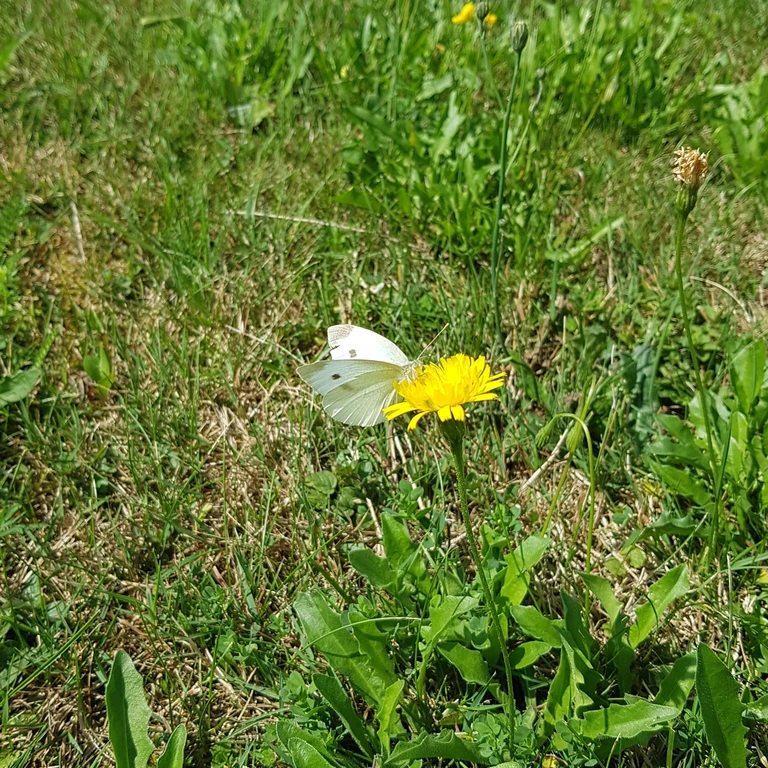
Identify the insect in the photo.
Pieris rapae
